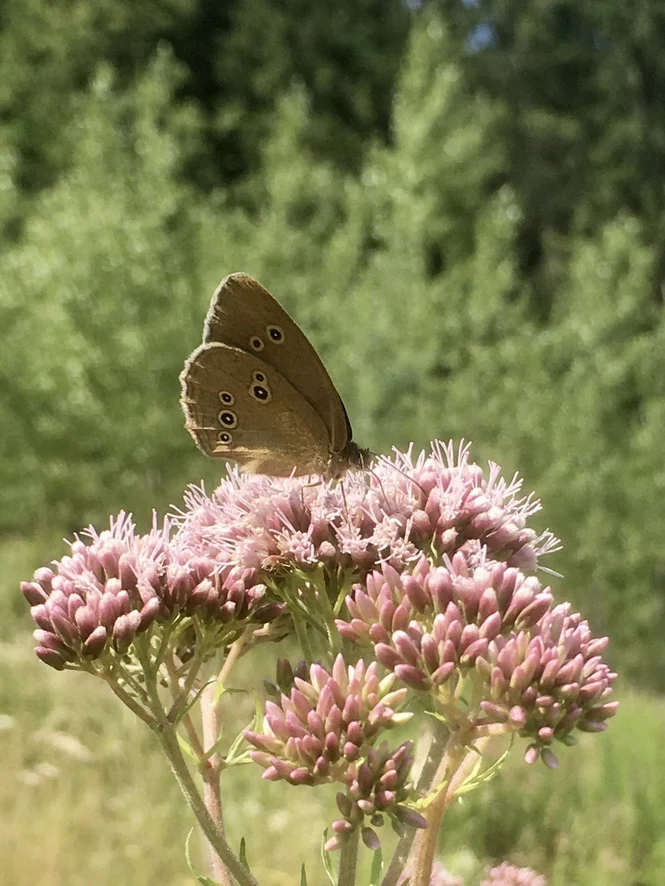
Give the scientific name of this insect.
Aphantopus hyperantus
